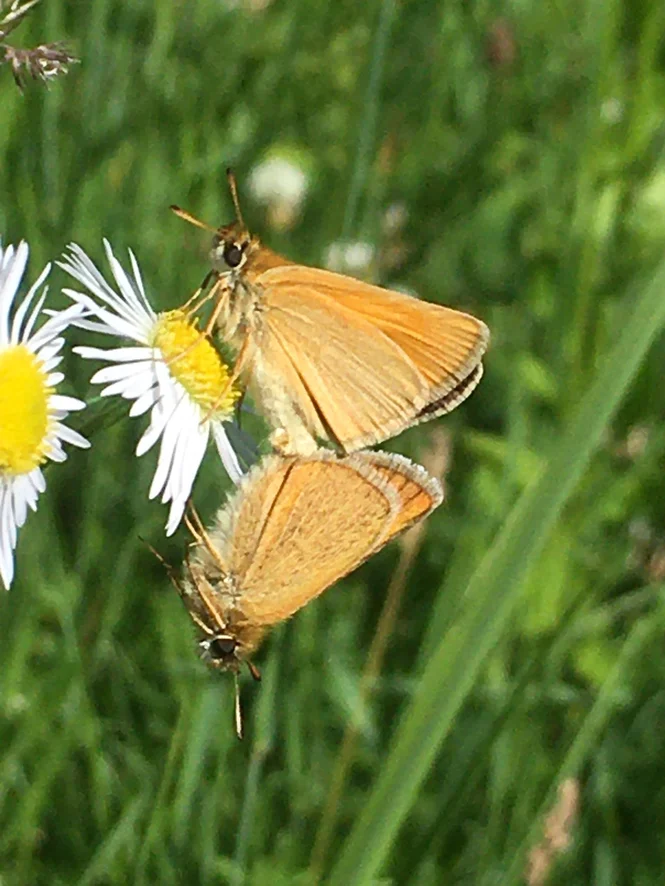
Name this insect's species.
Thymelicus lineola
